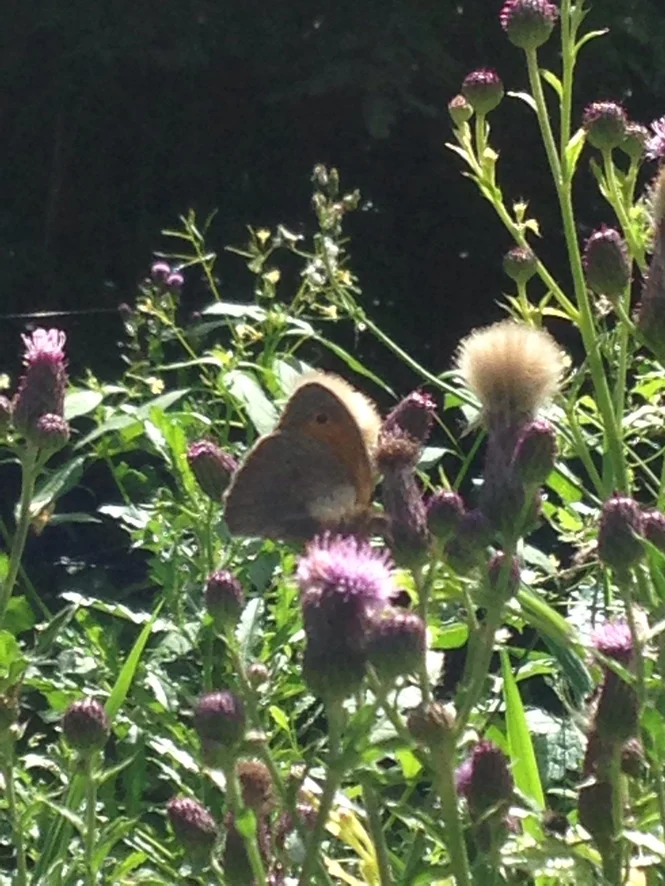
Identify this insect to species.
Maniola jurtina
